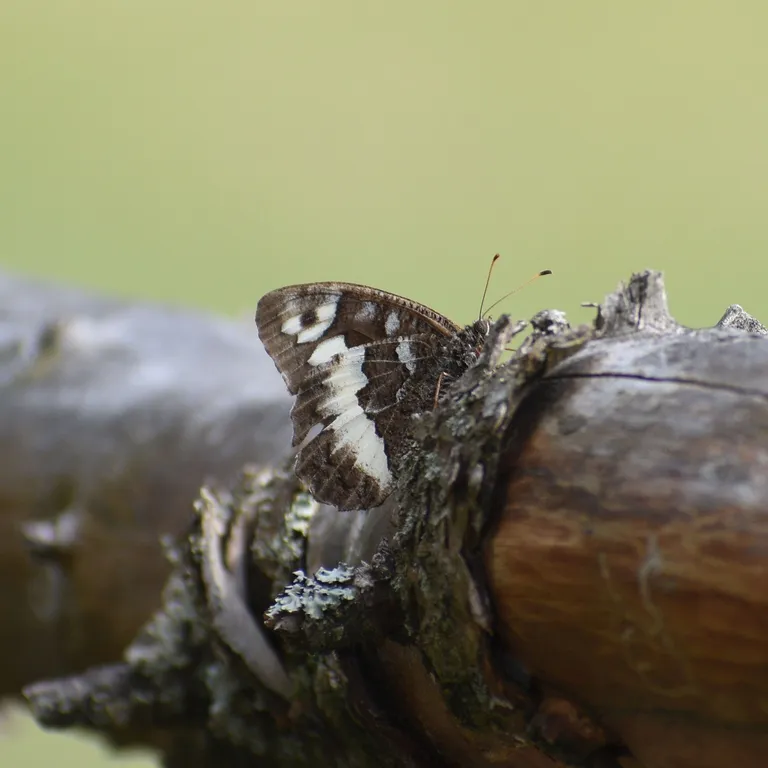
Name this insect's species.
Brintesia circe
